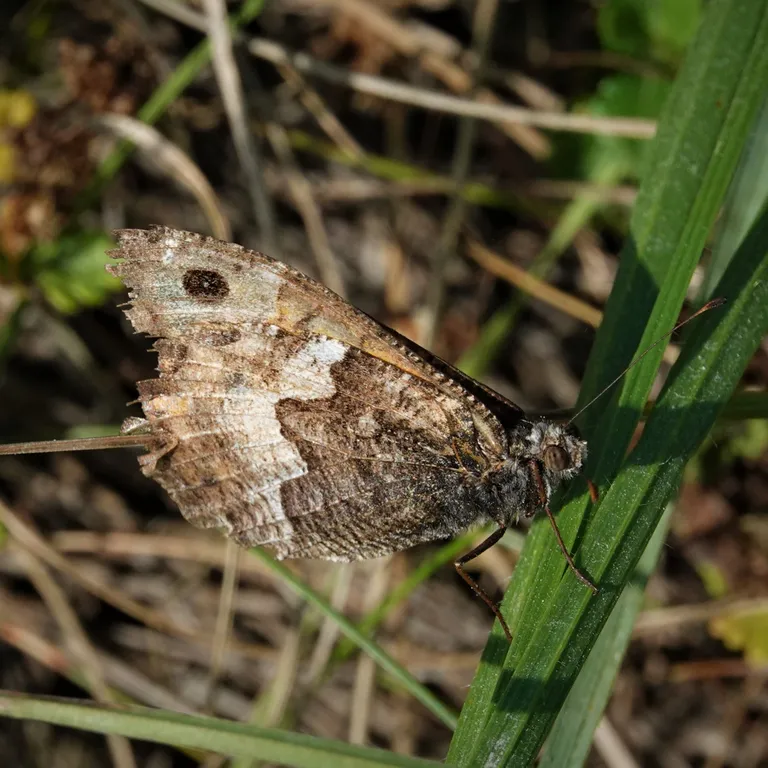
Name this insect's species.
Hipparchia semele
